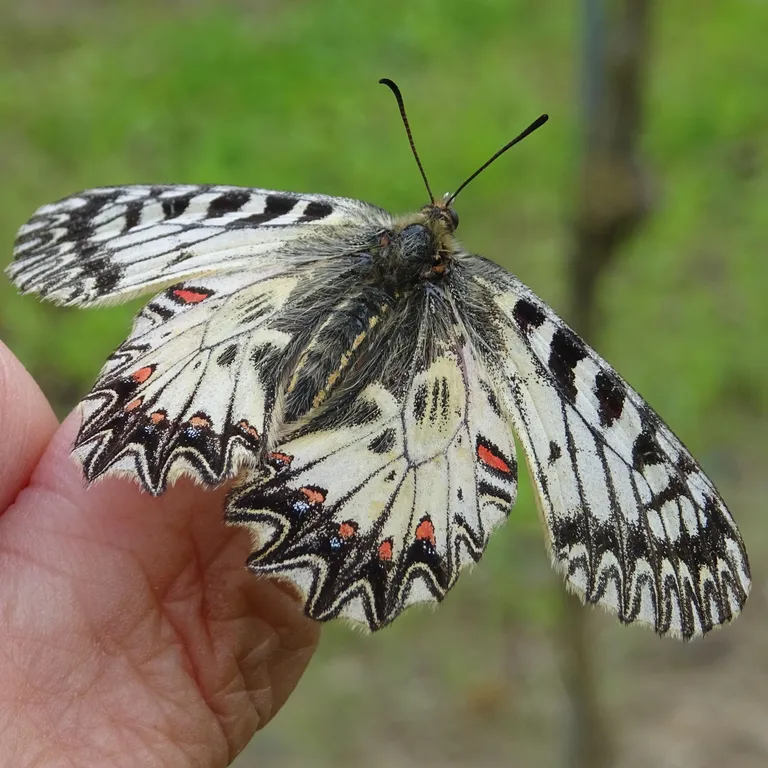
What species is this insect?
Zerynthia polyxena
